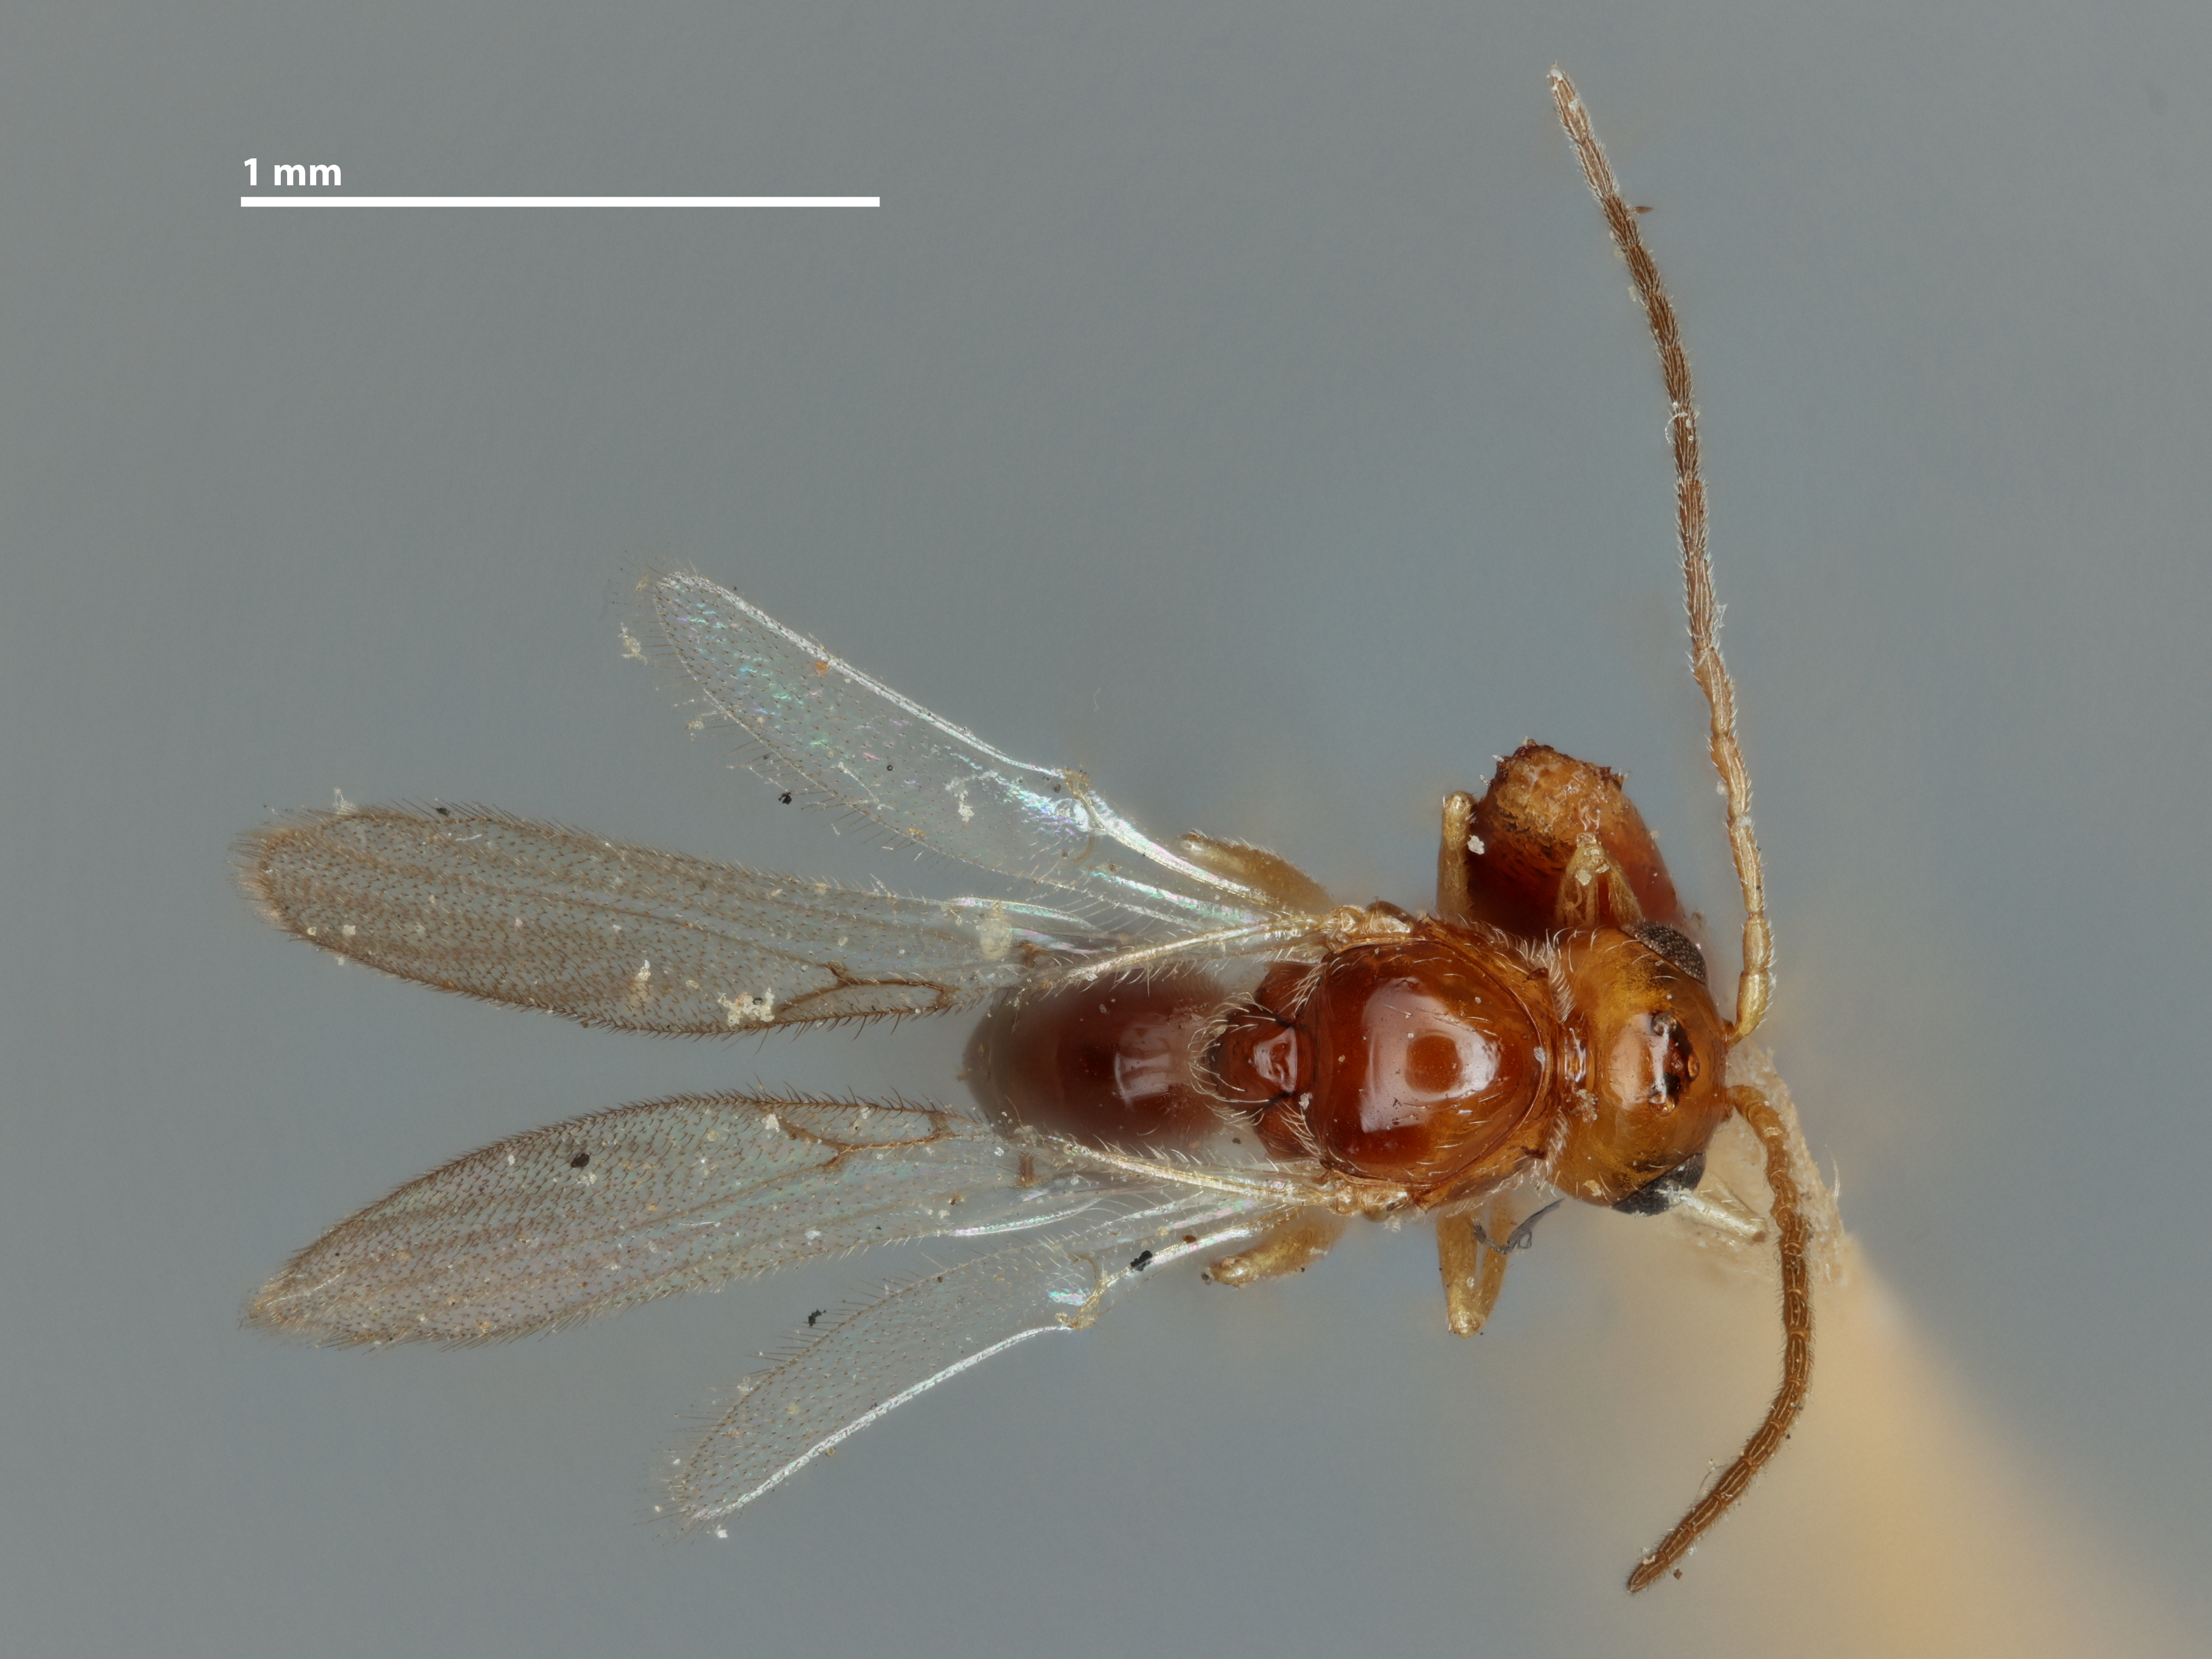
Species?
Xystus japonicus
